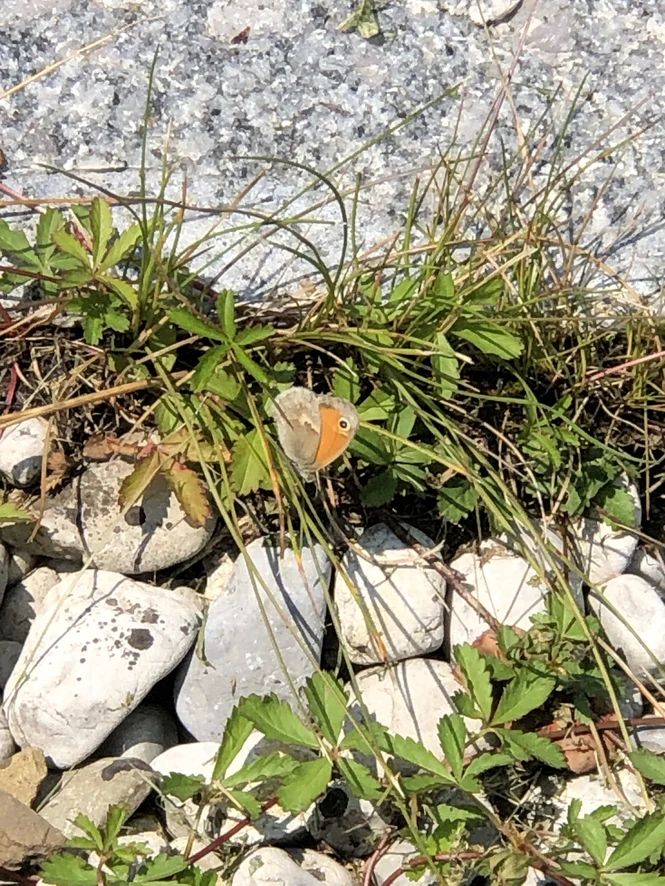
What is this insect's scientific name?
Coenonympha pamphilus
